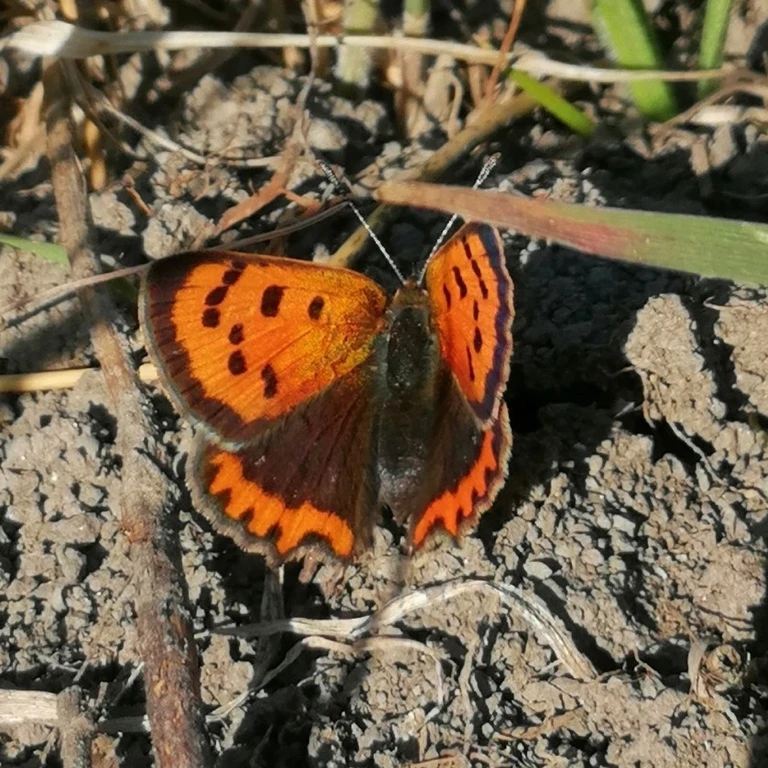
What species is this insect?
Lycaena phlaeas
